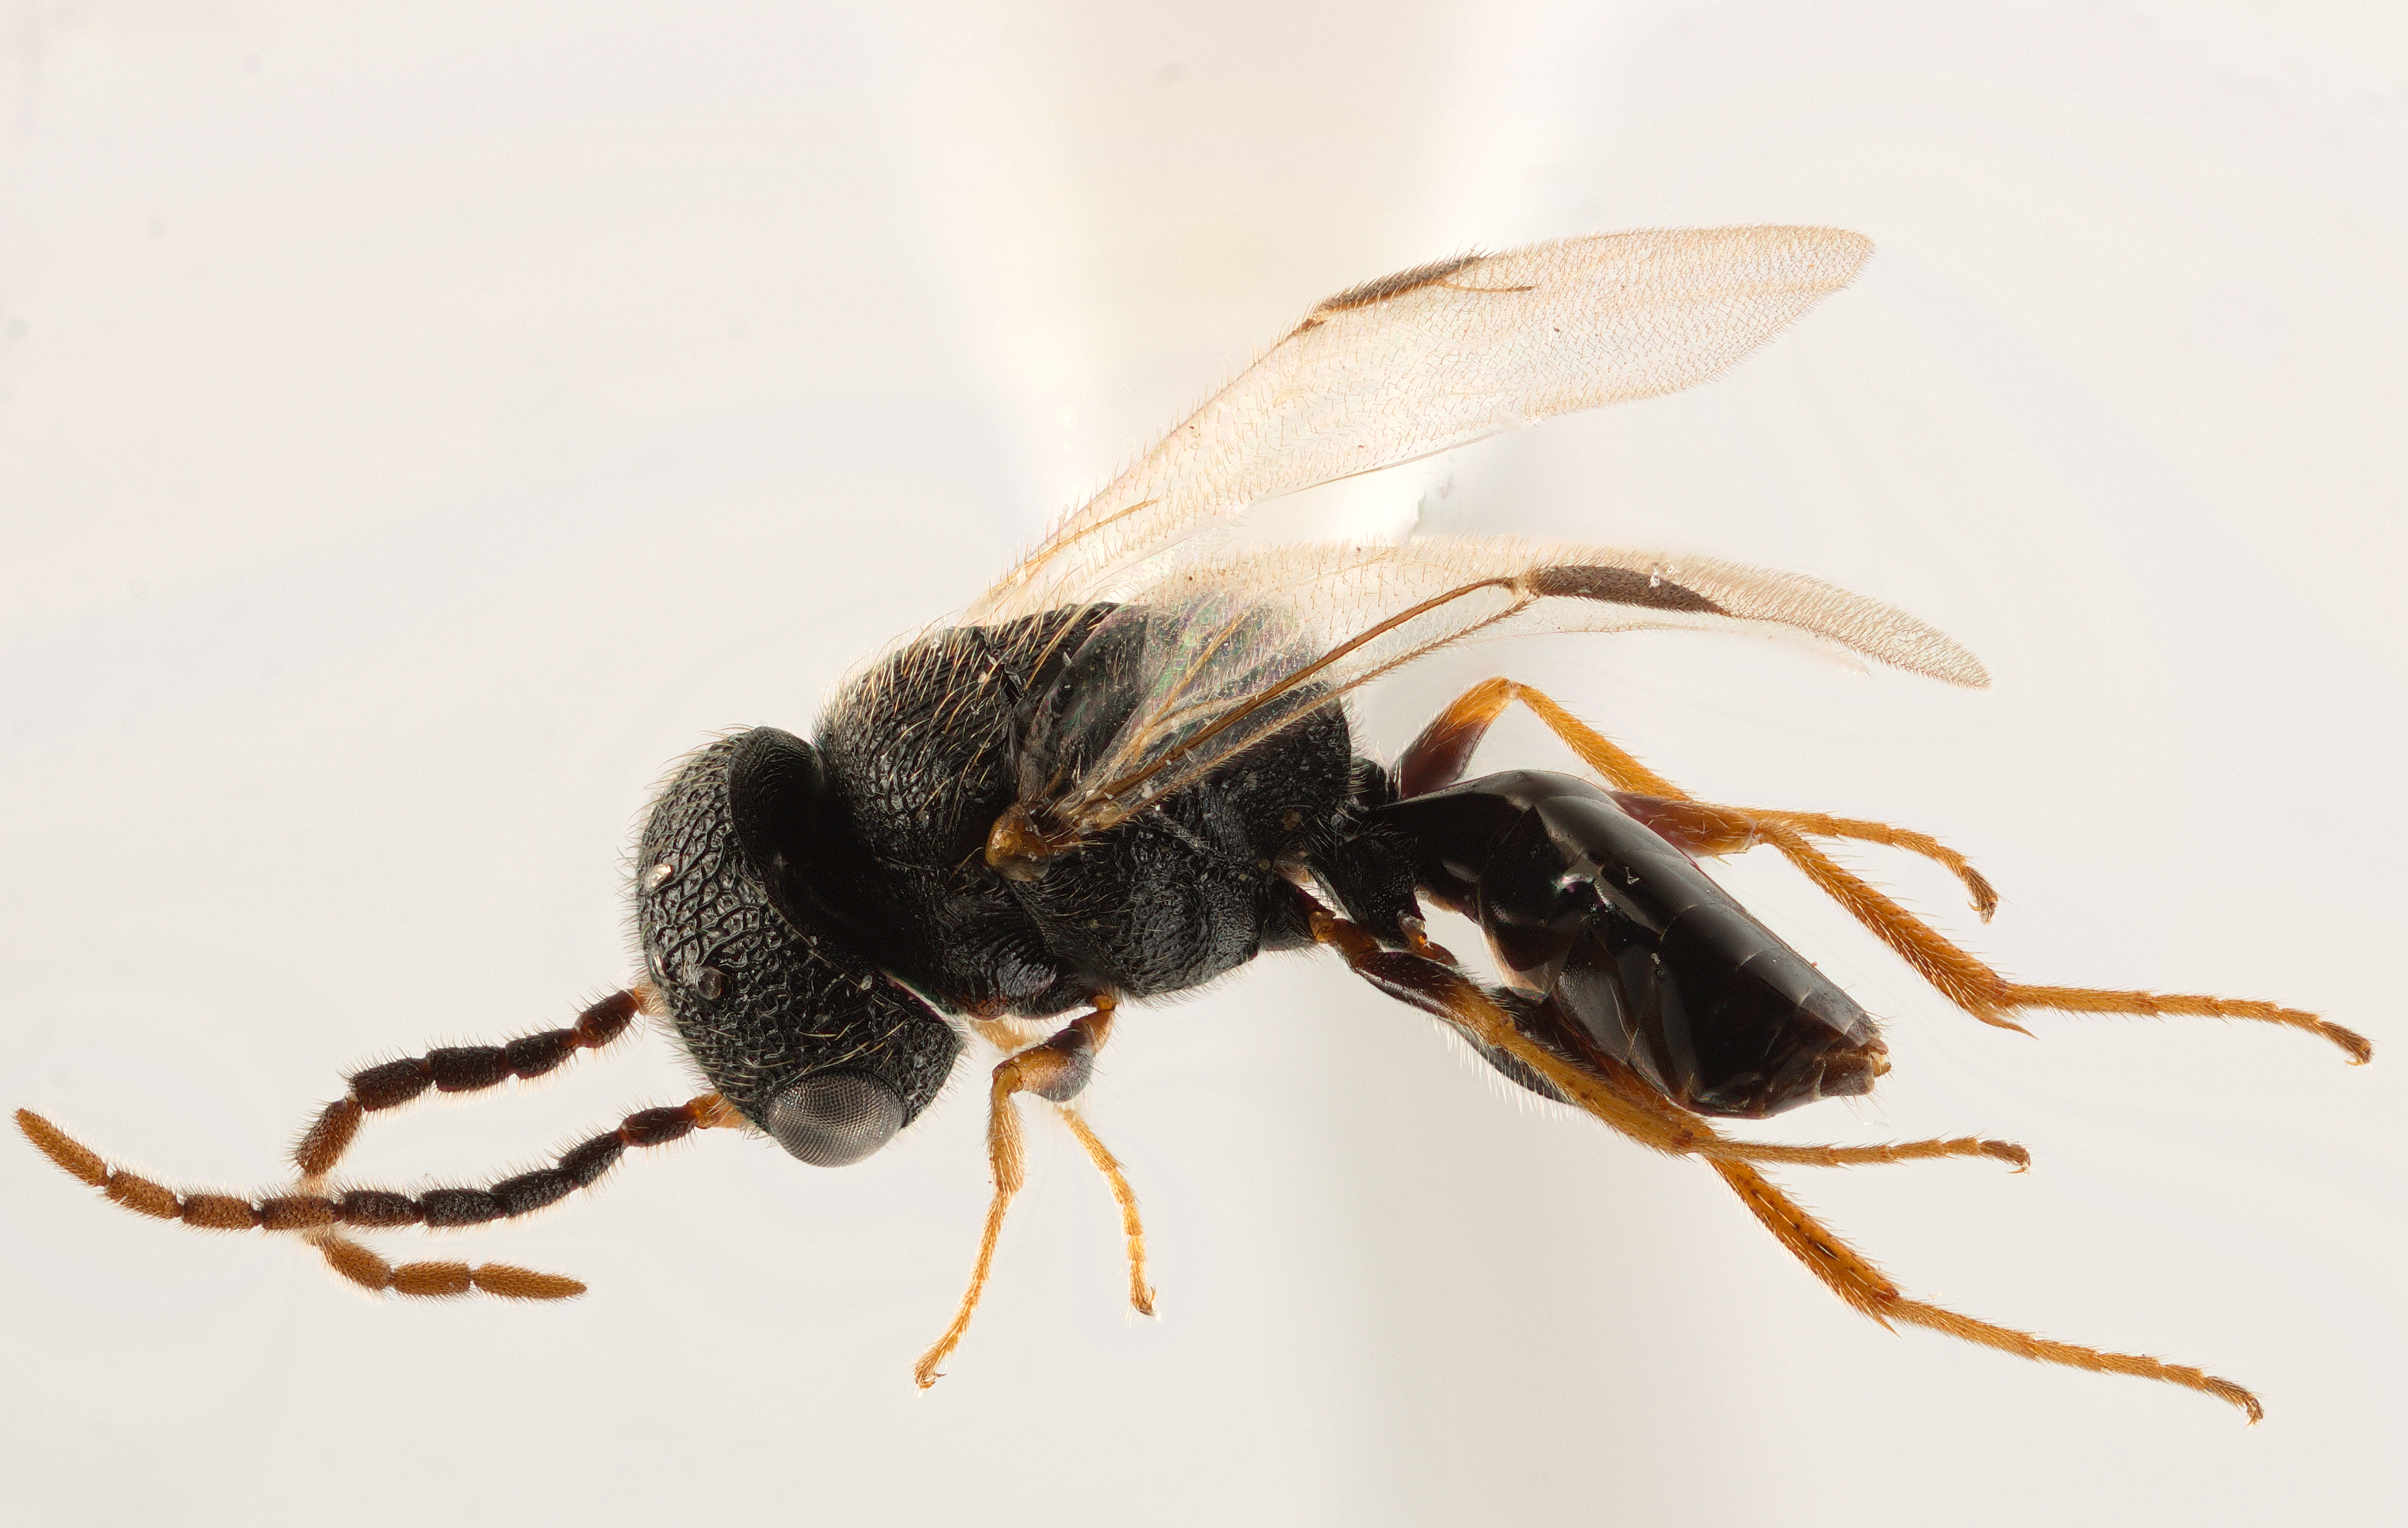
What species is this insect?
Crovettia nearctica
